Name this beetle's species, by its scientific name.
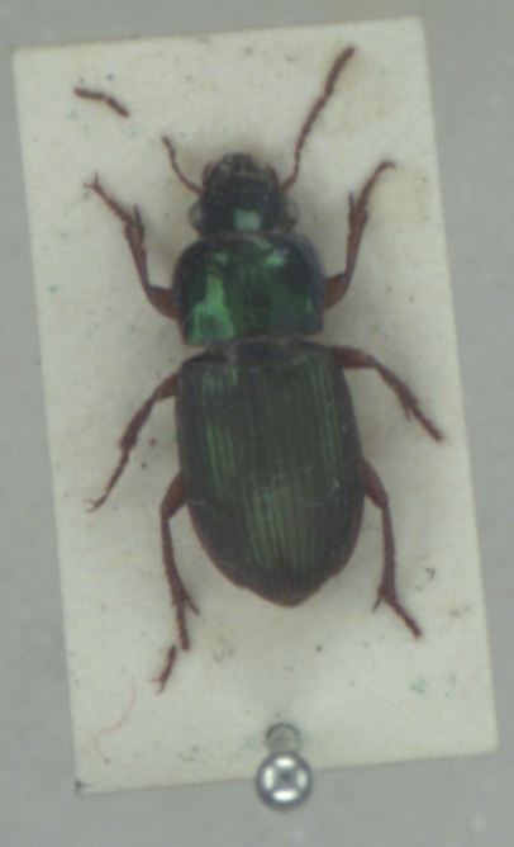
Harpalus affinis
